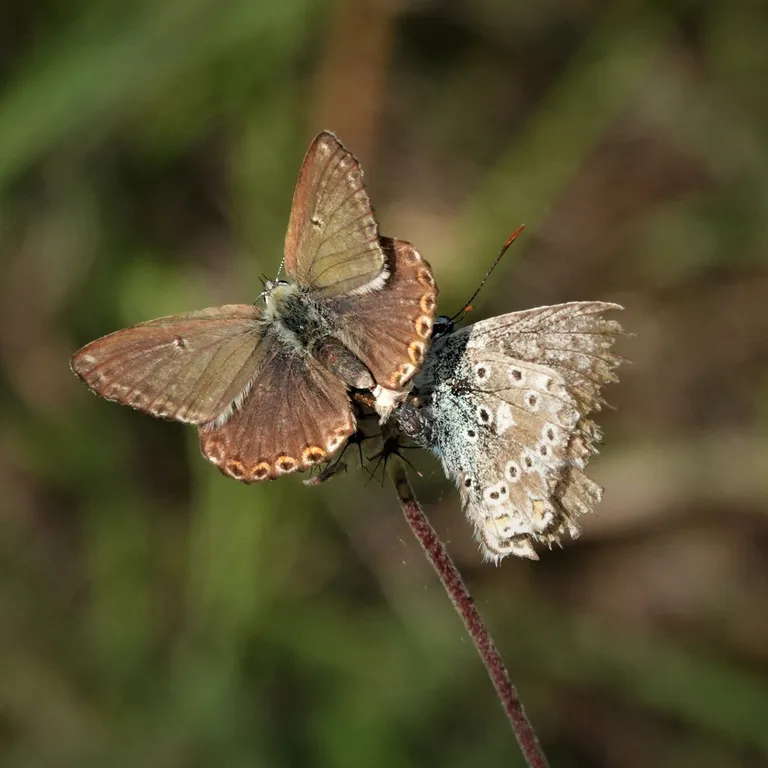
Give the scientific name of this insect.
Lysandra coridon
